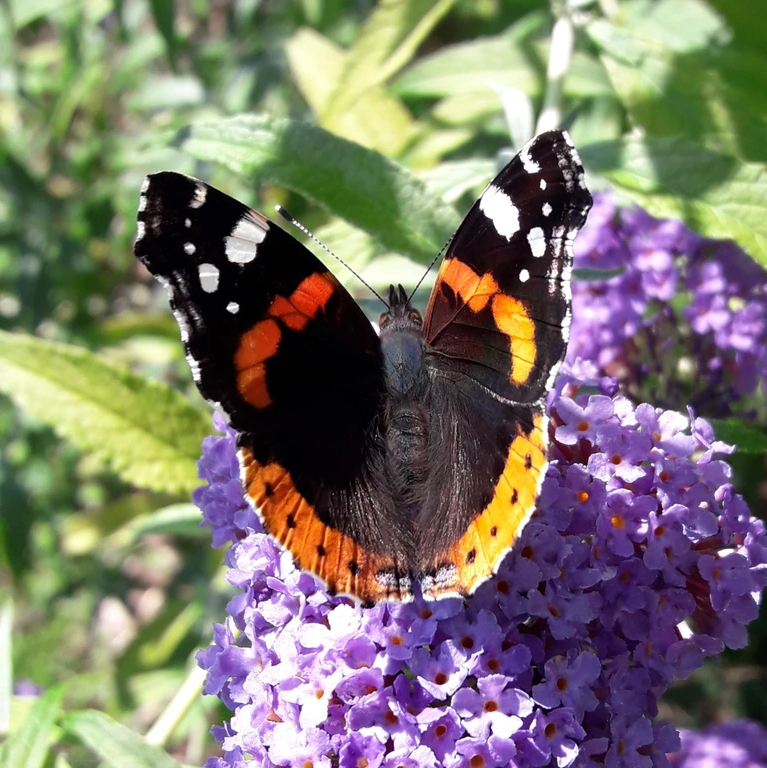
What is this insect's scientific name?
Vanessa atalanta
